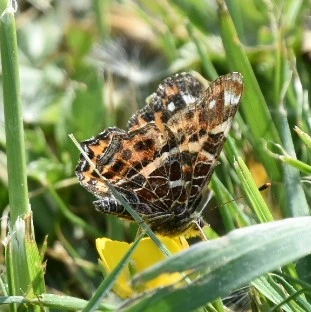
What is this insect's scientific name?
Araschnia levana
